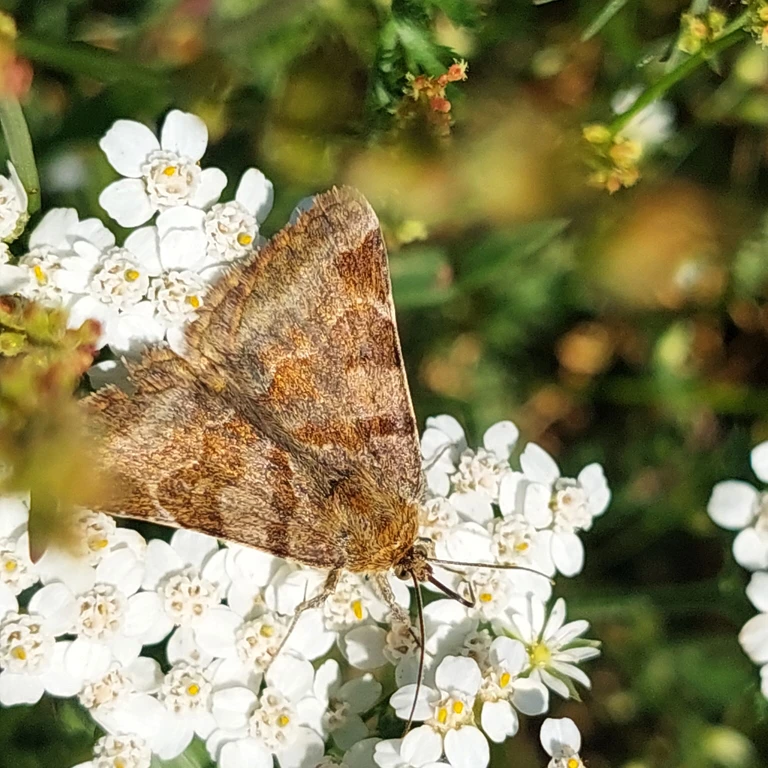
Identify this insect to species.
Euclidia glyphica
